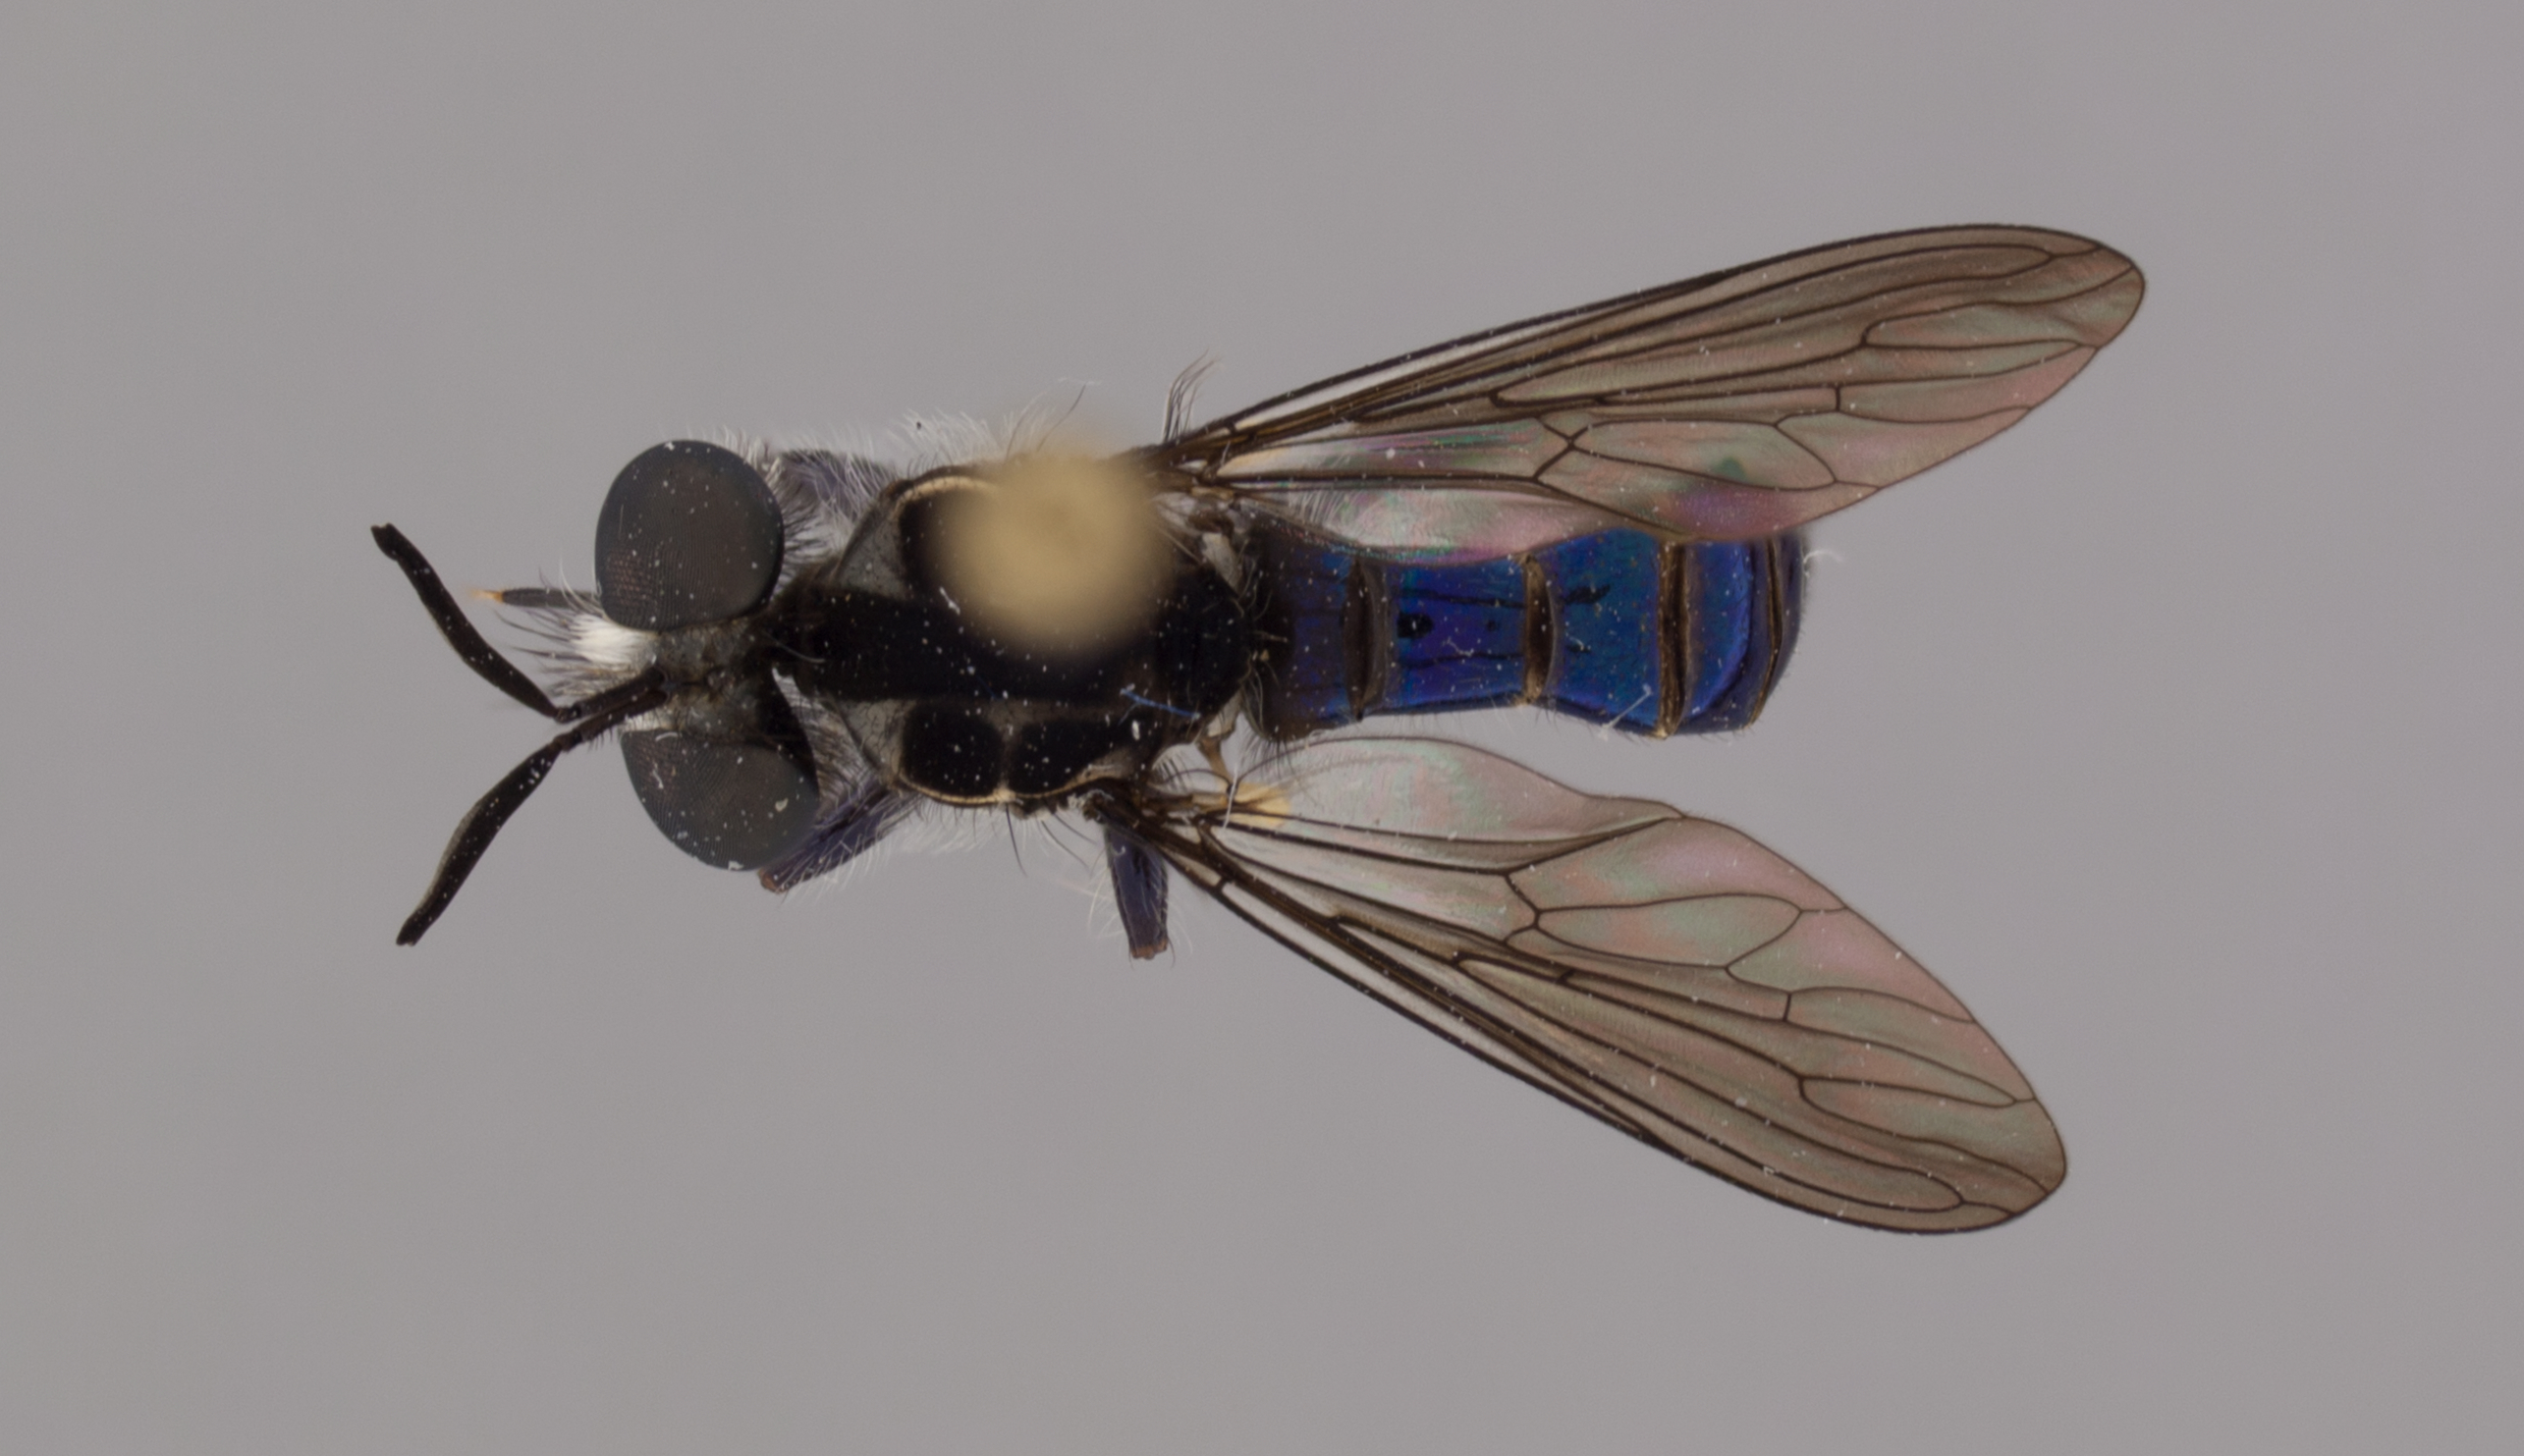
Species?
Rhopalogaster albidus
